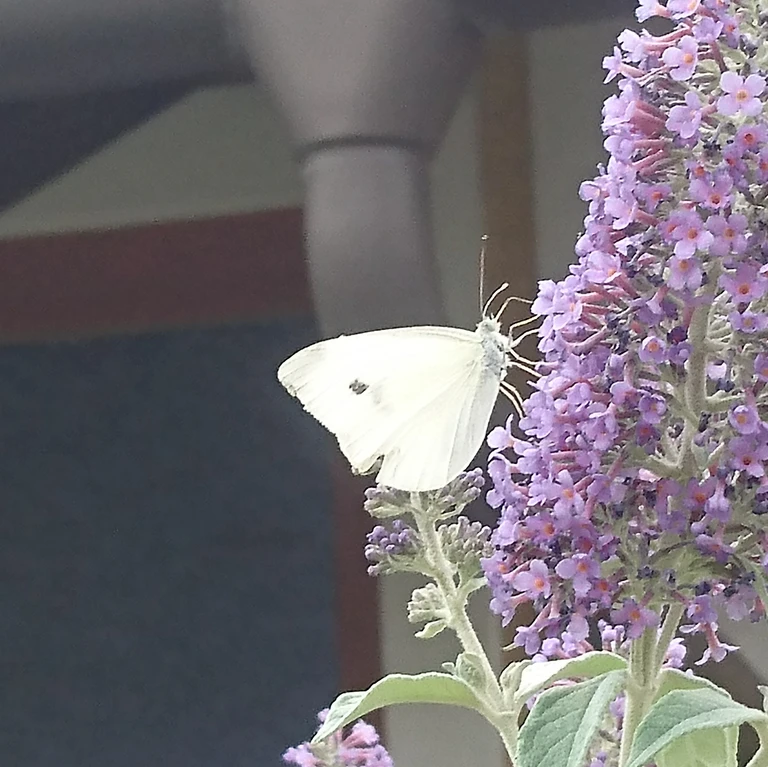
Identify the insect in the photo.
Pieris rapae
